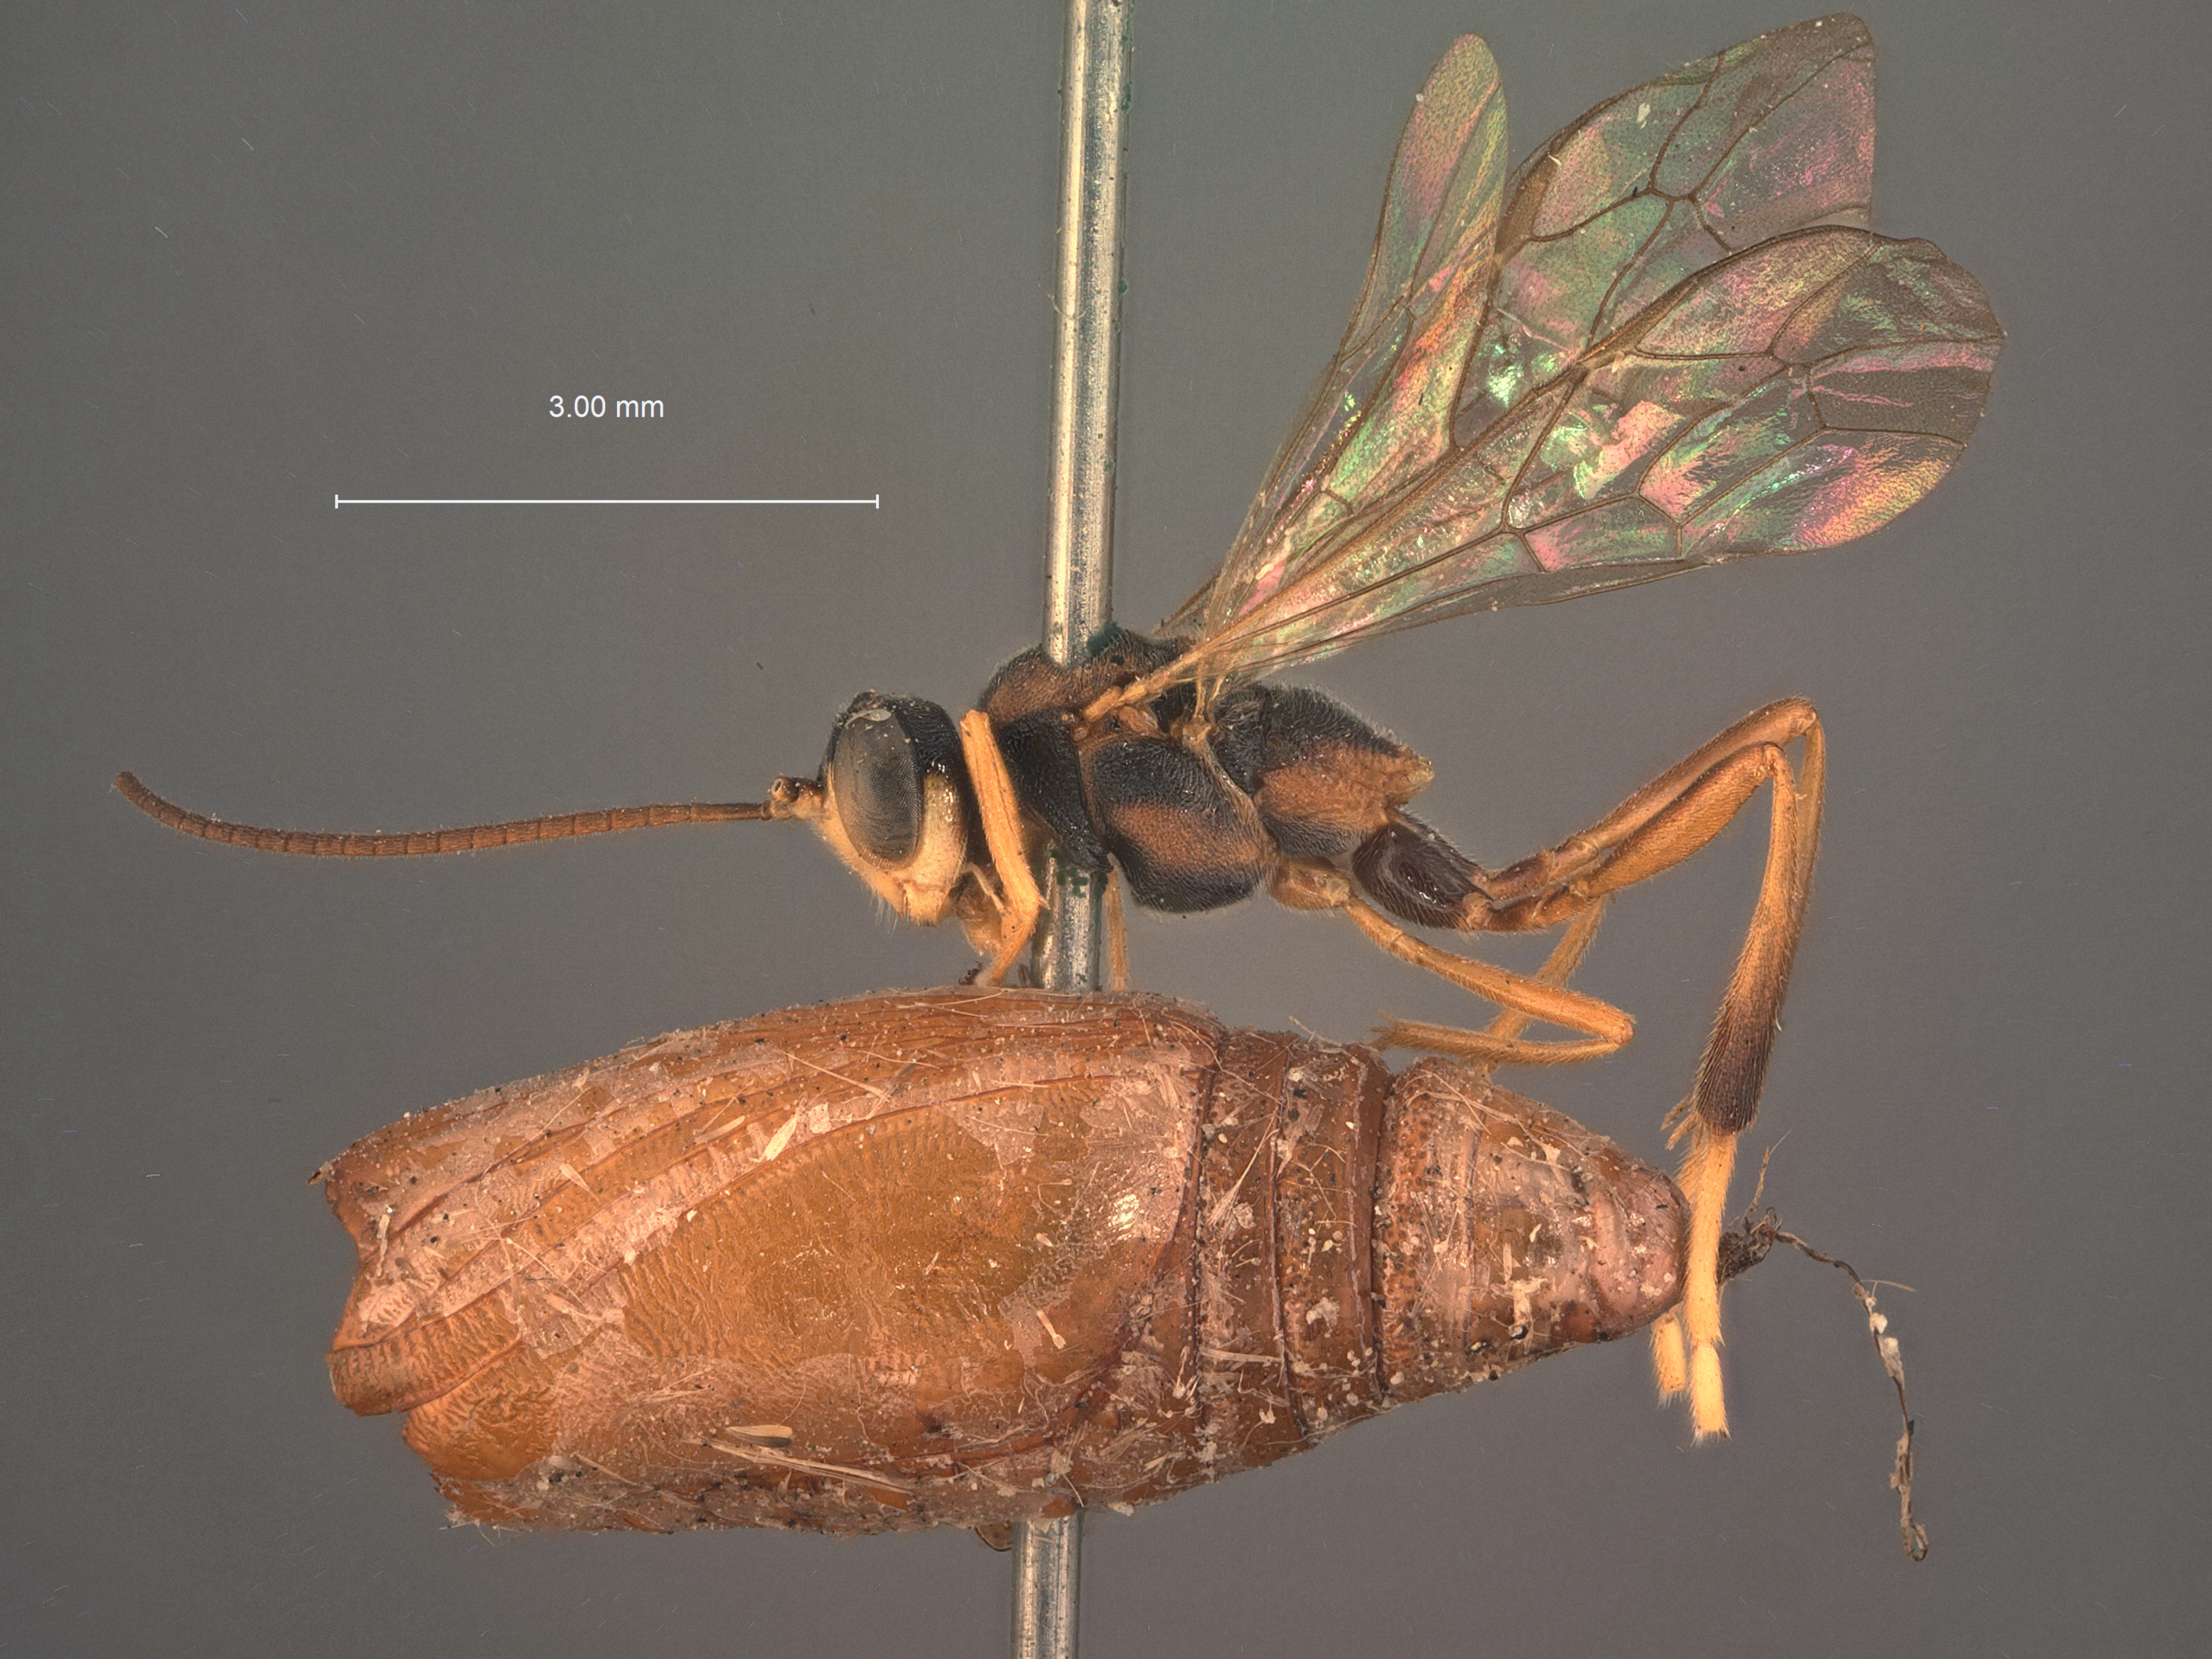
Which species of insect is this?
Agrypon puparum
